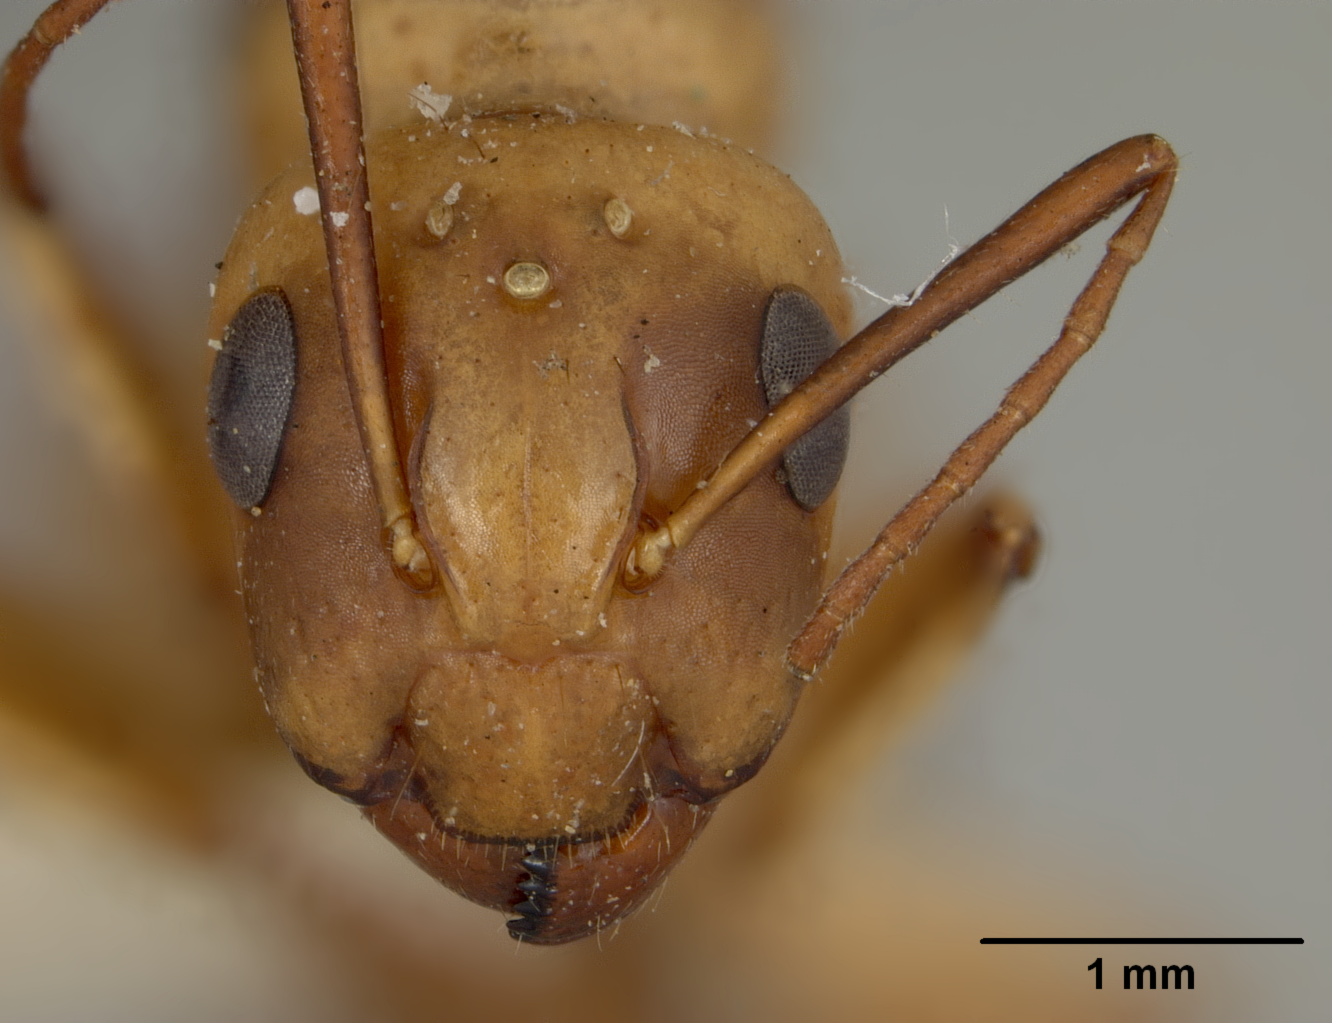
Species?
Camponotus fragilis
